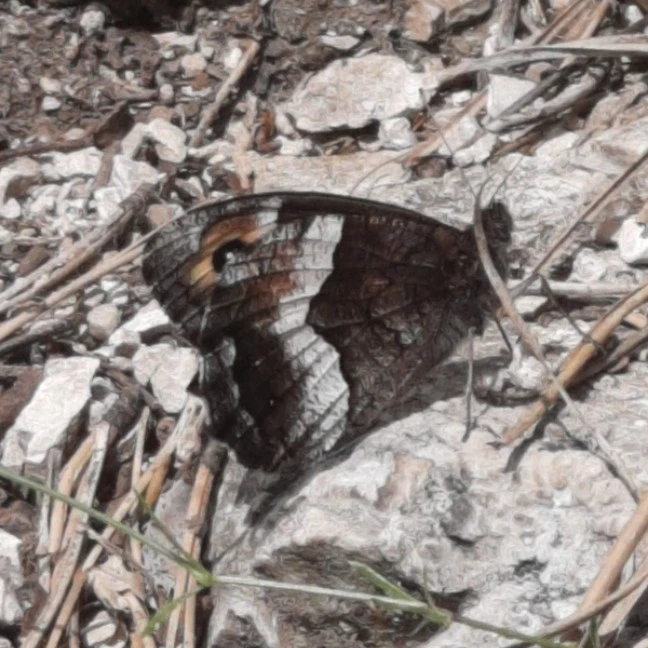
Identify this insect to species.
Hipparchia alcyone
